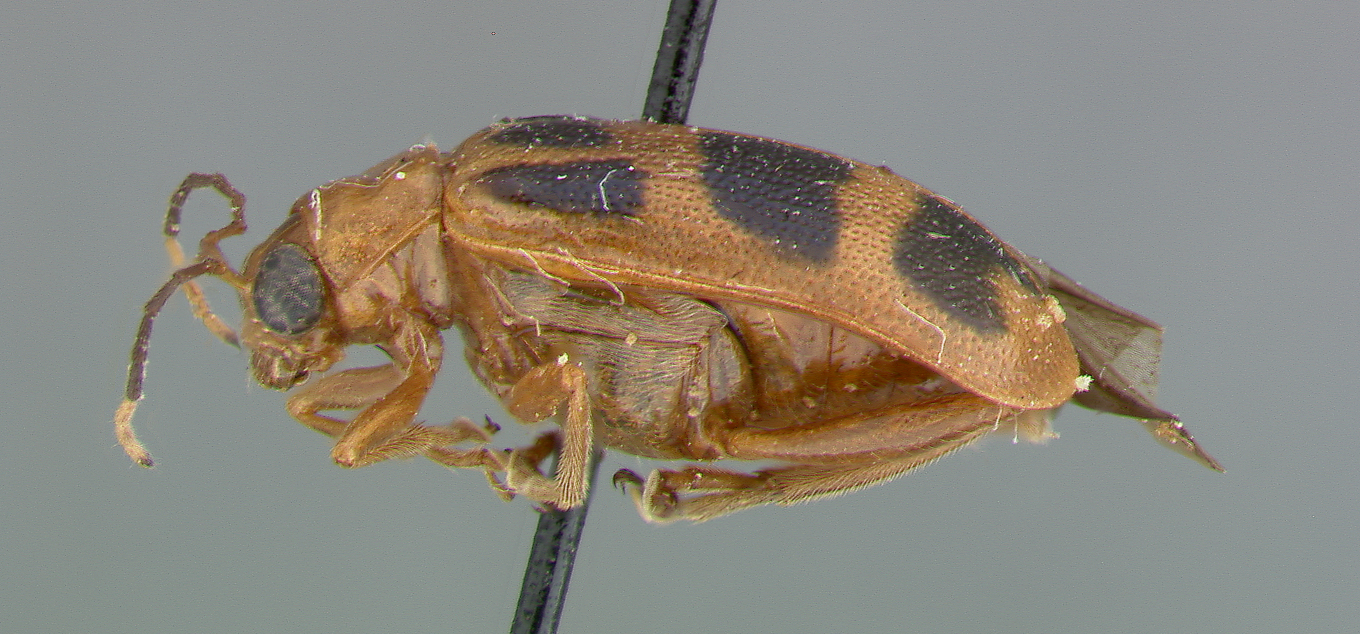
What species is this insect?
Potamobrotica trifasciata
